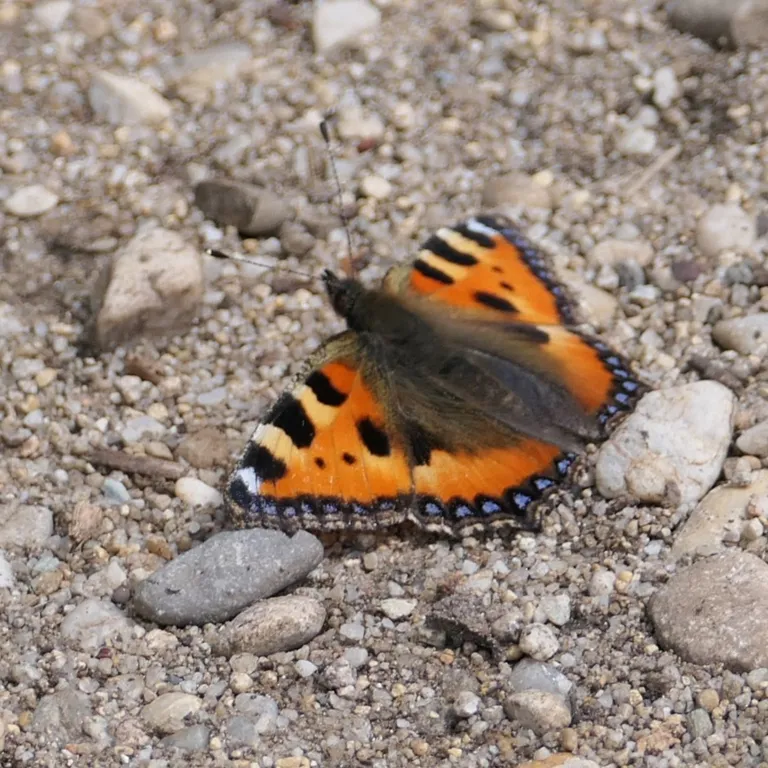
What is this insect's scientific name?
Aglais urticae
